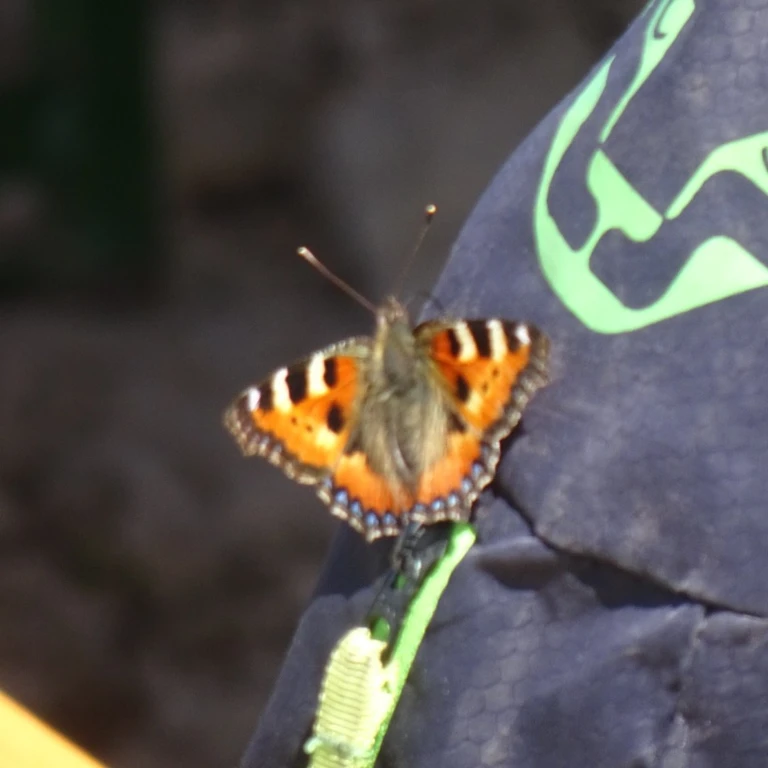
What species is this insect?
Aglais urticae
